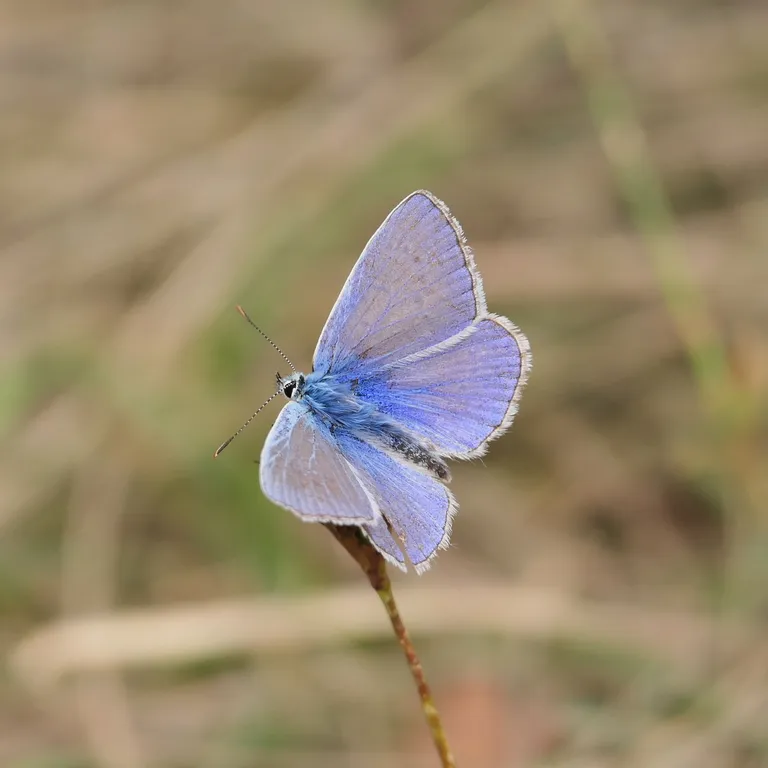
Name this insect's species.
Polyommatus icarus
